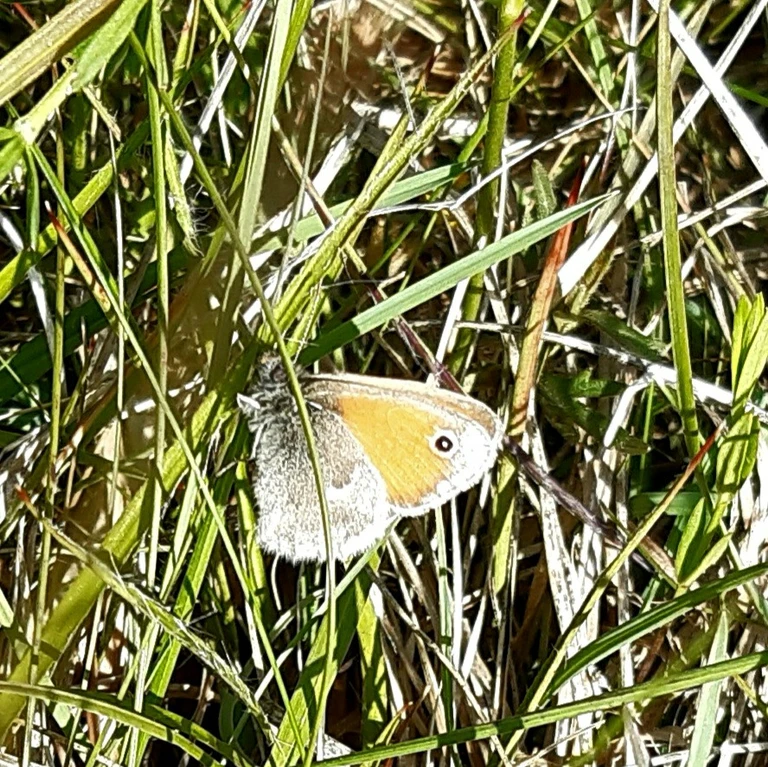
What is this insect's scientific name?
Coenonympha pamphilus
